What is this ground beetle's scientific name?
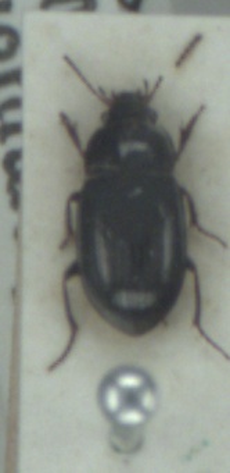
Amara infima
